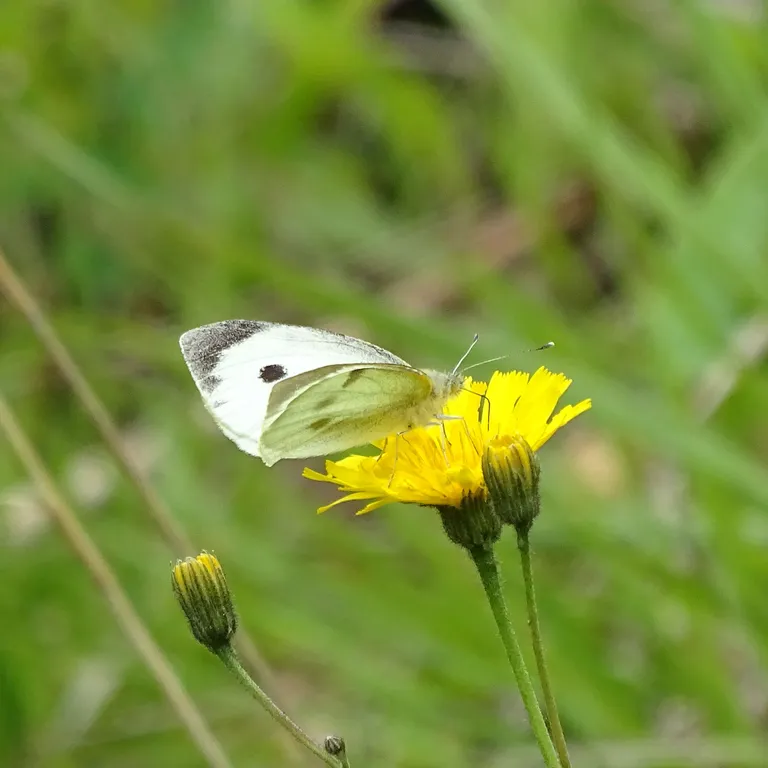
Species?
Pieris brassicae
